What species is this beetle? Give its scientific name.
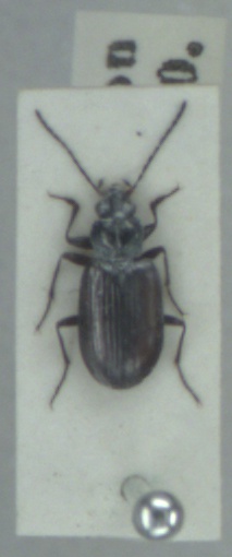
Bembidion prasinum
